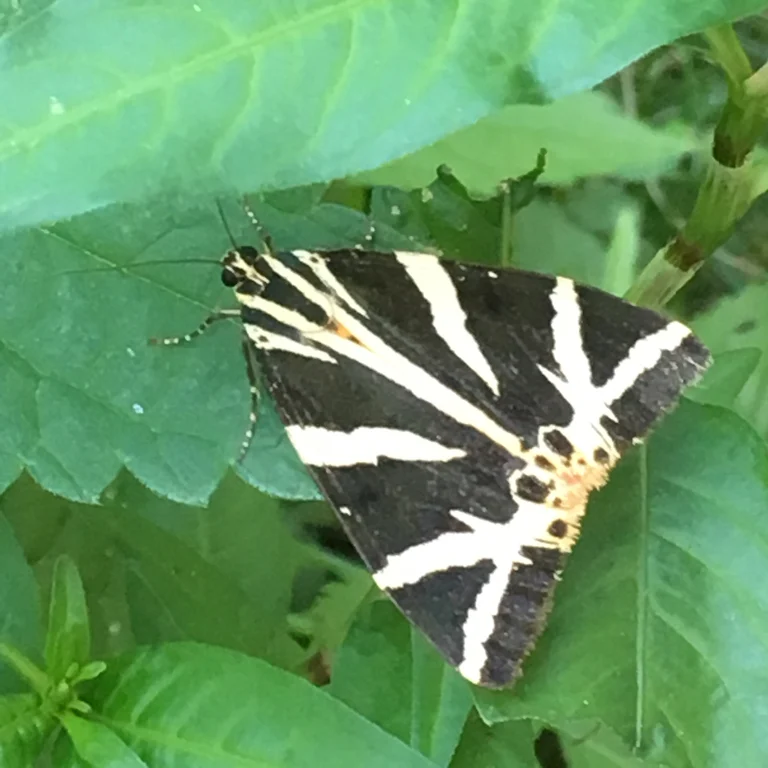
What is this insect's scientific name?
Euplagia quadripunctaria
